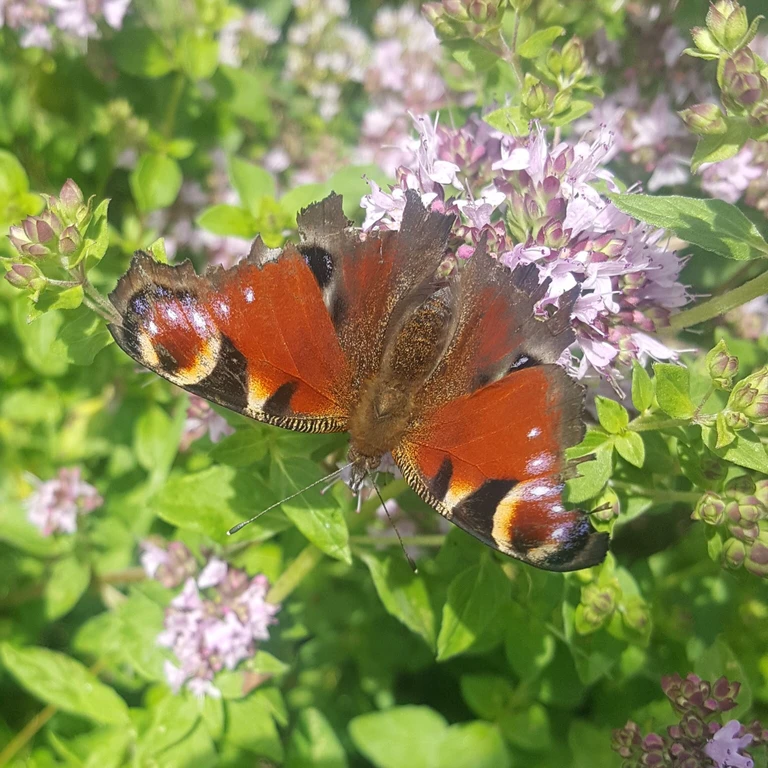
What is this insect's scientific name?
Aglais io
